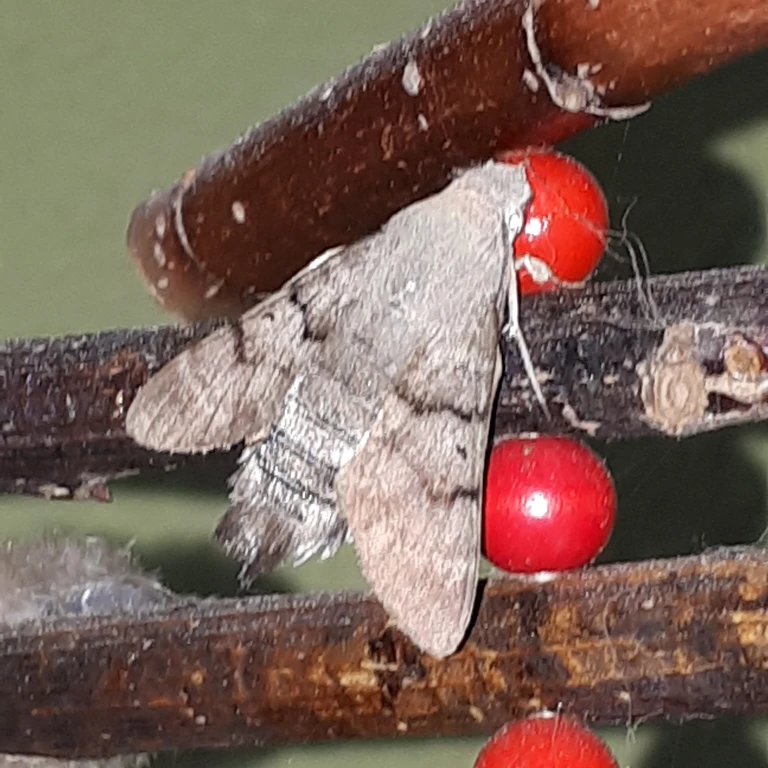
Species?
Macroglossum stellatarum
